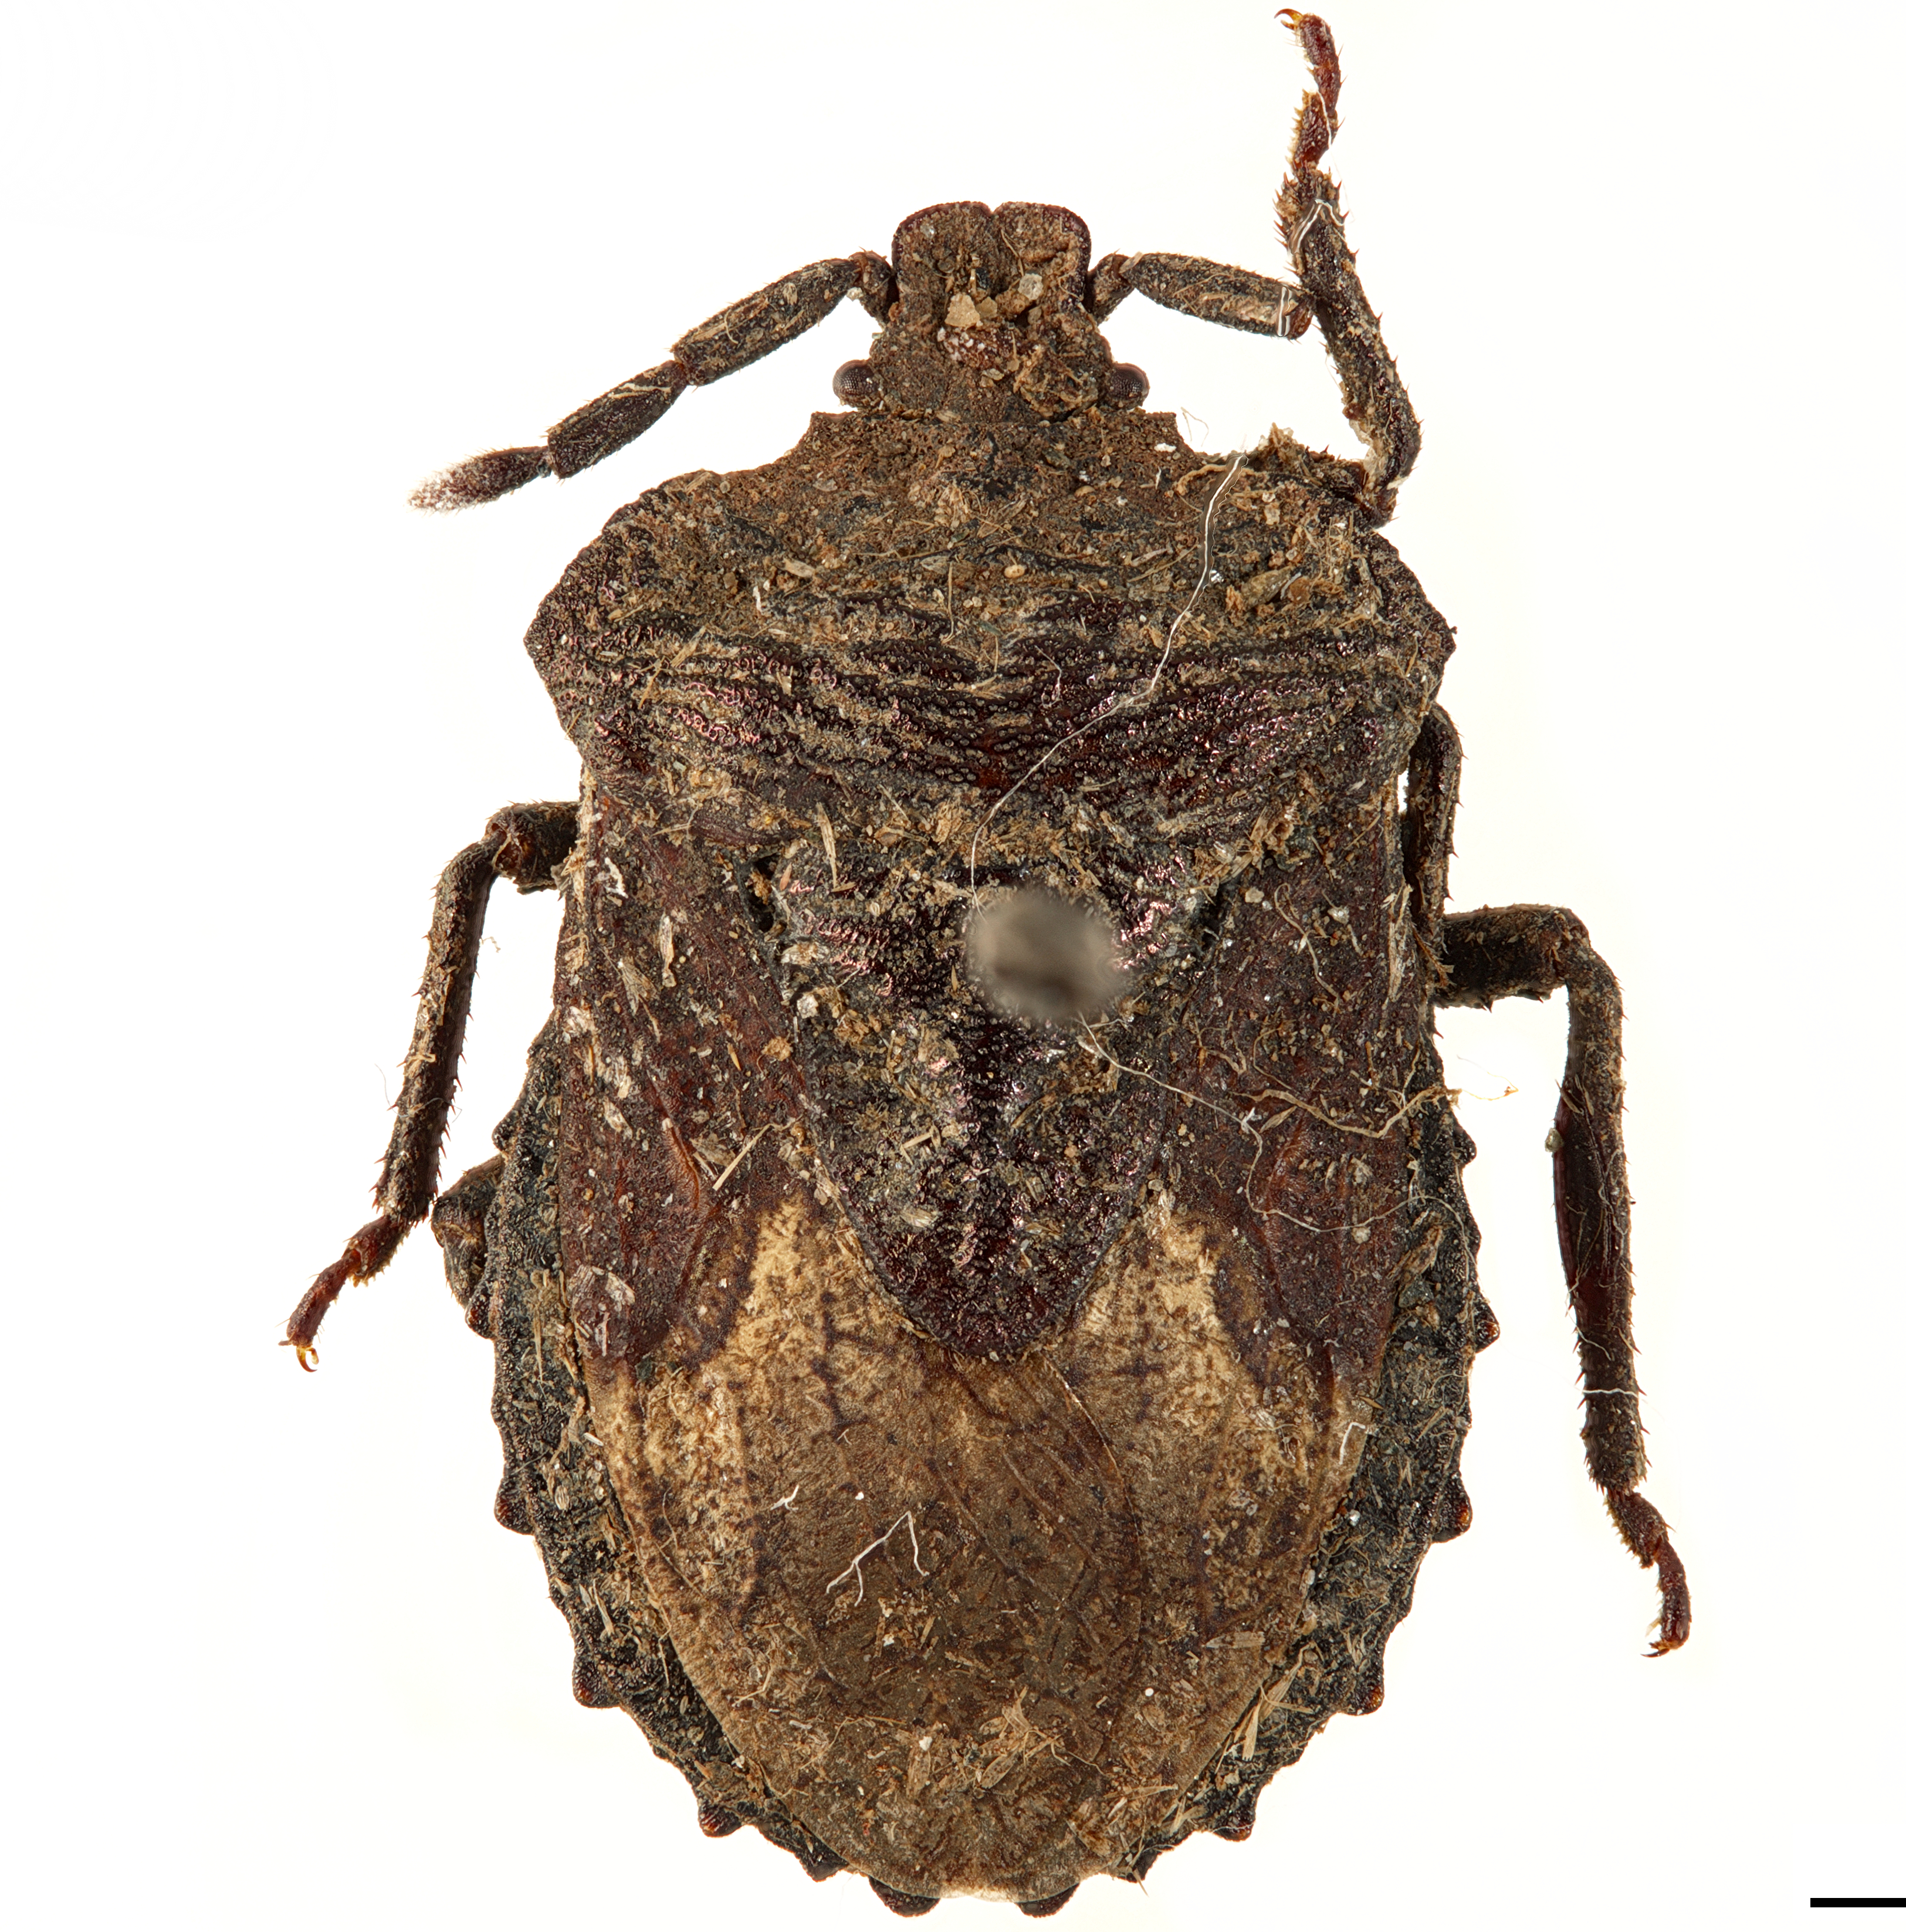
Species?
Megymenum affine
